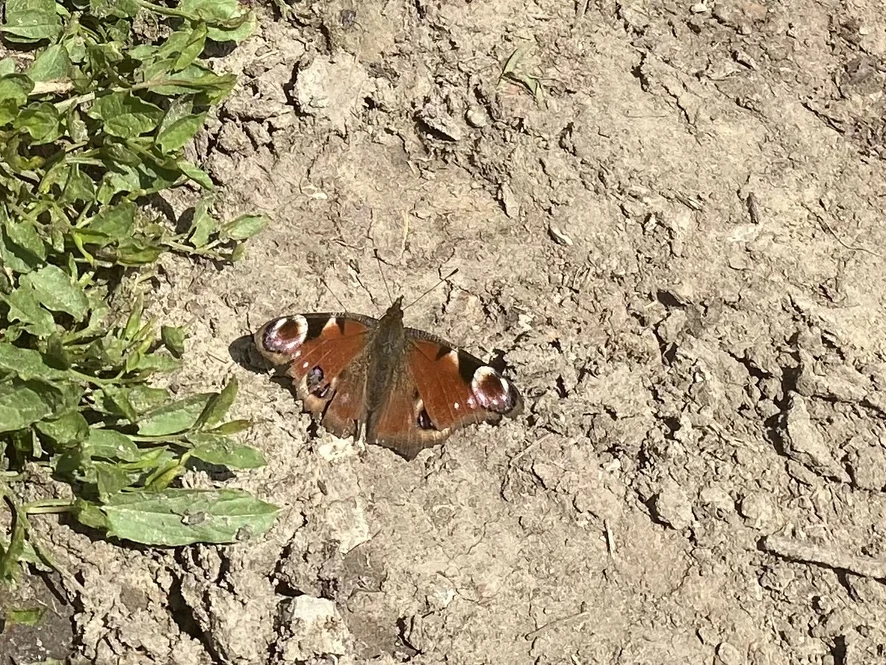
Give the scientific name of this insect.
Aglais io
